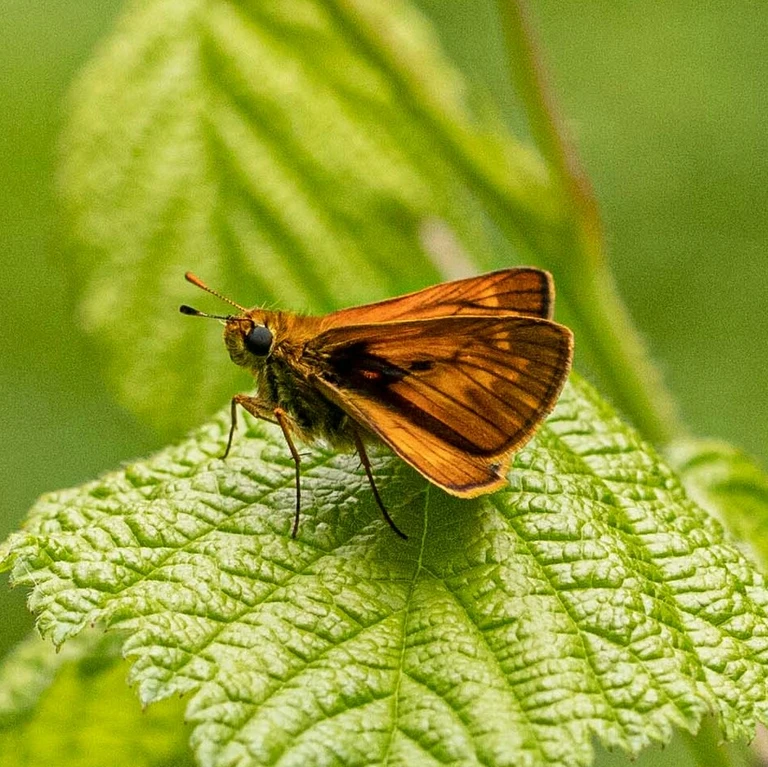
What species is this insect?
Ochlodes sylvanus (also Ochlodes venata)
